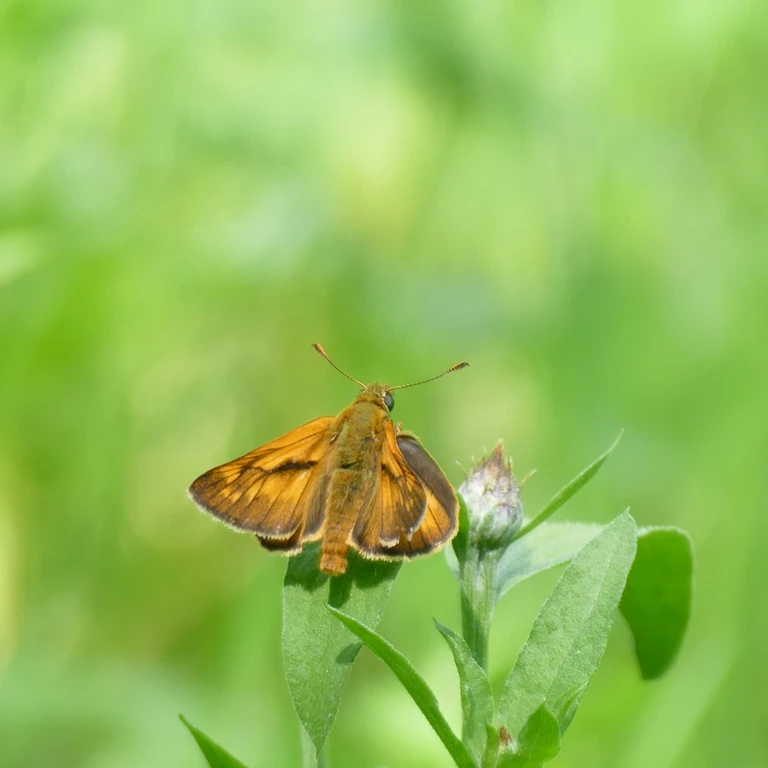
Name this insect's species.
Ochlodes sylvanus (also Ochlodes venata)
